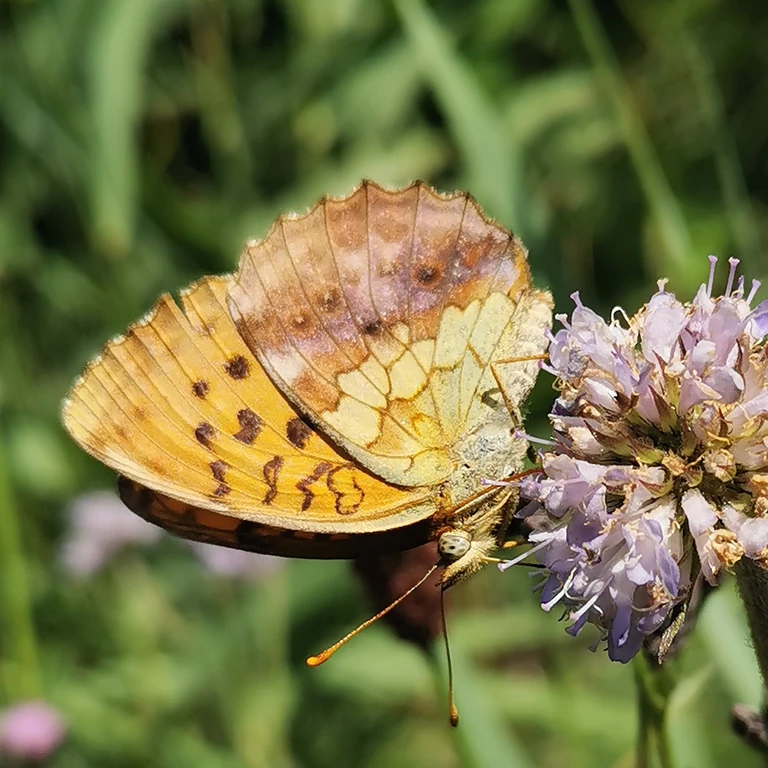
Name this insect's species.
Brenthis daphne
